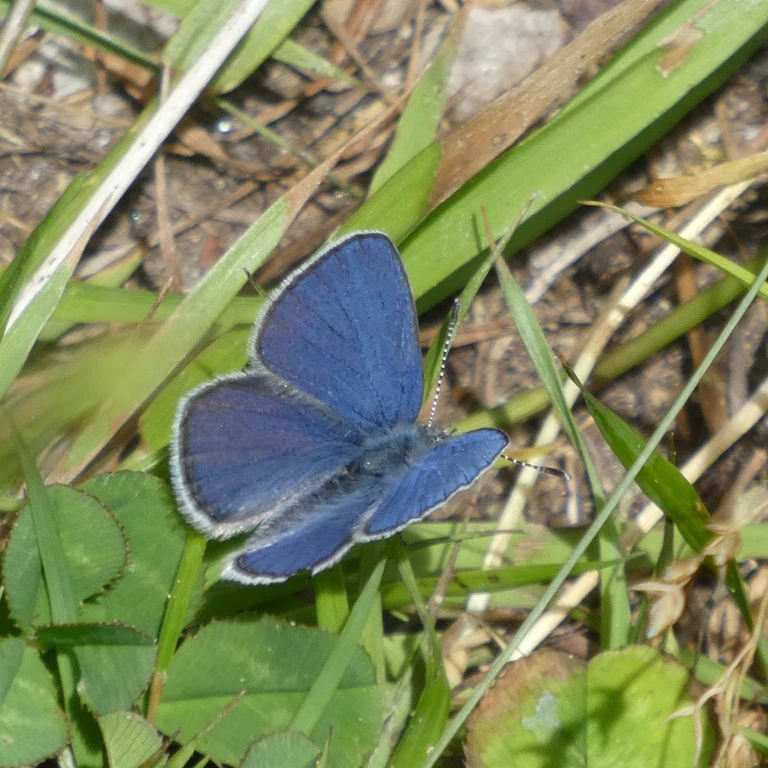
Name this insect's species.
Agriades optilete (also Vacciniina optilete)
